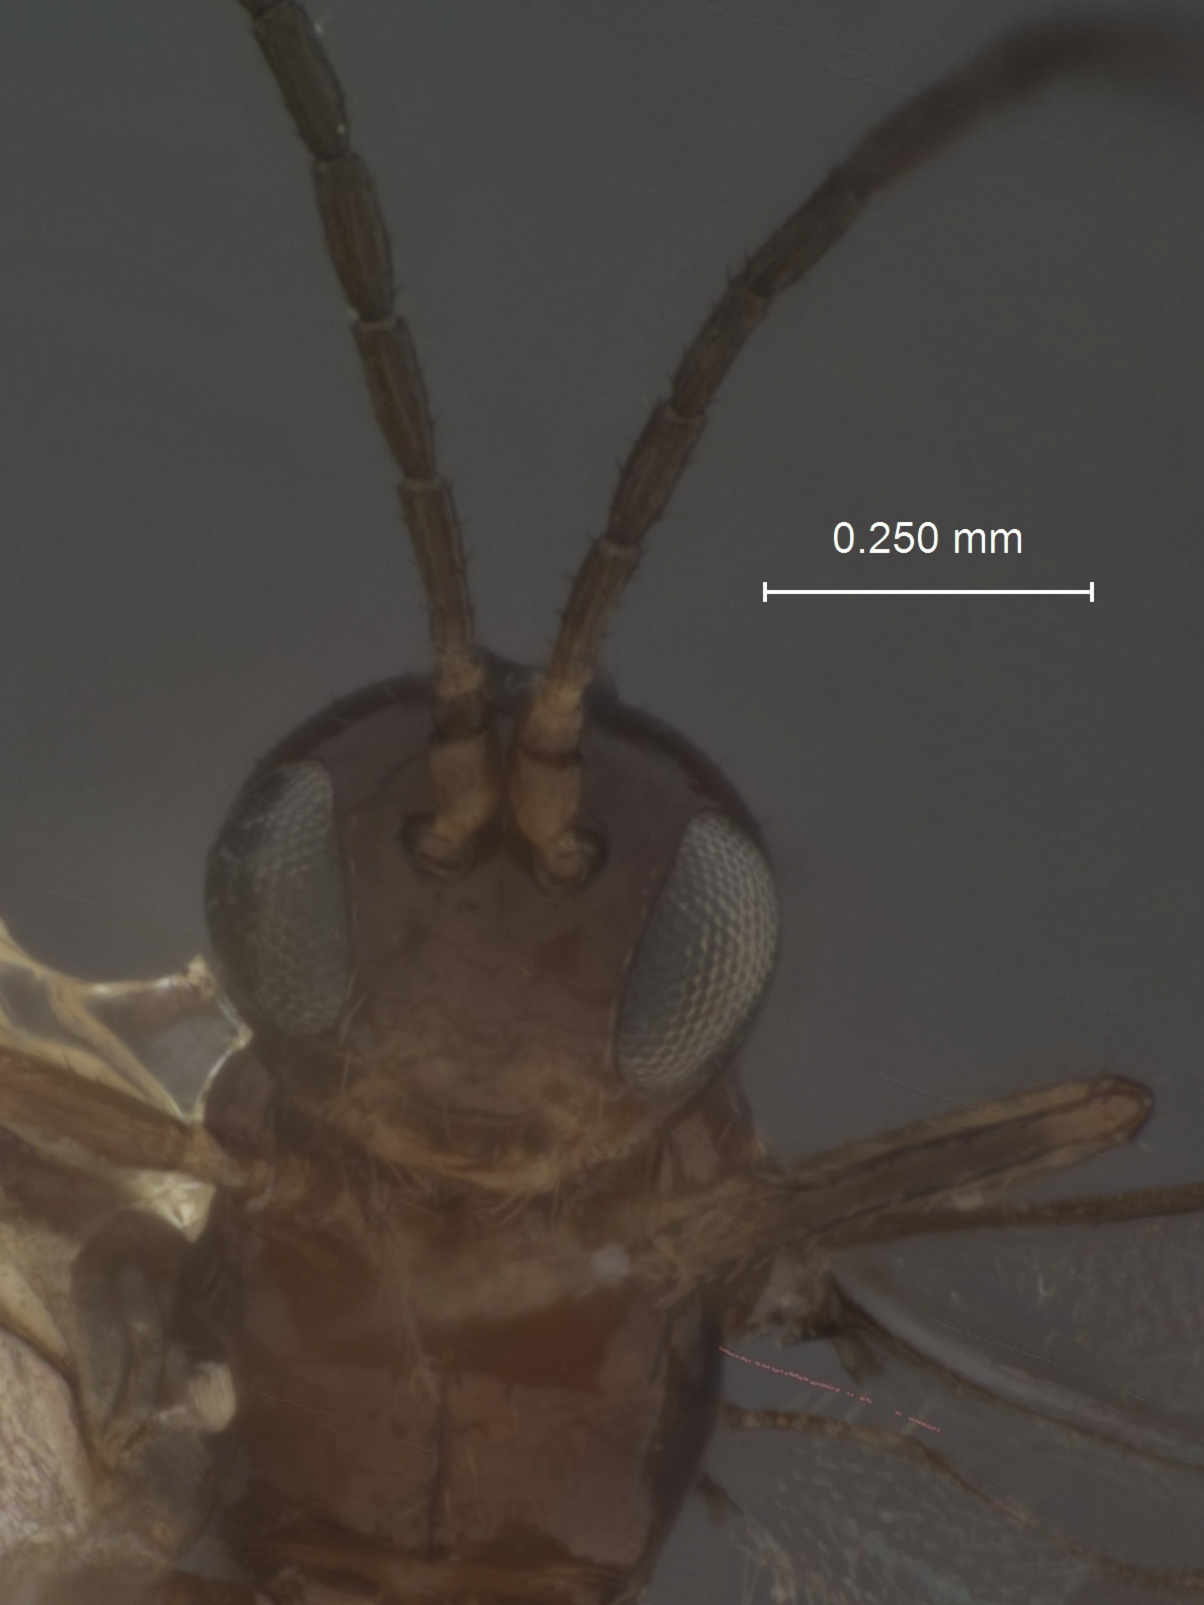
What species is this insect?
Trioxys schlingeri
